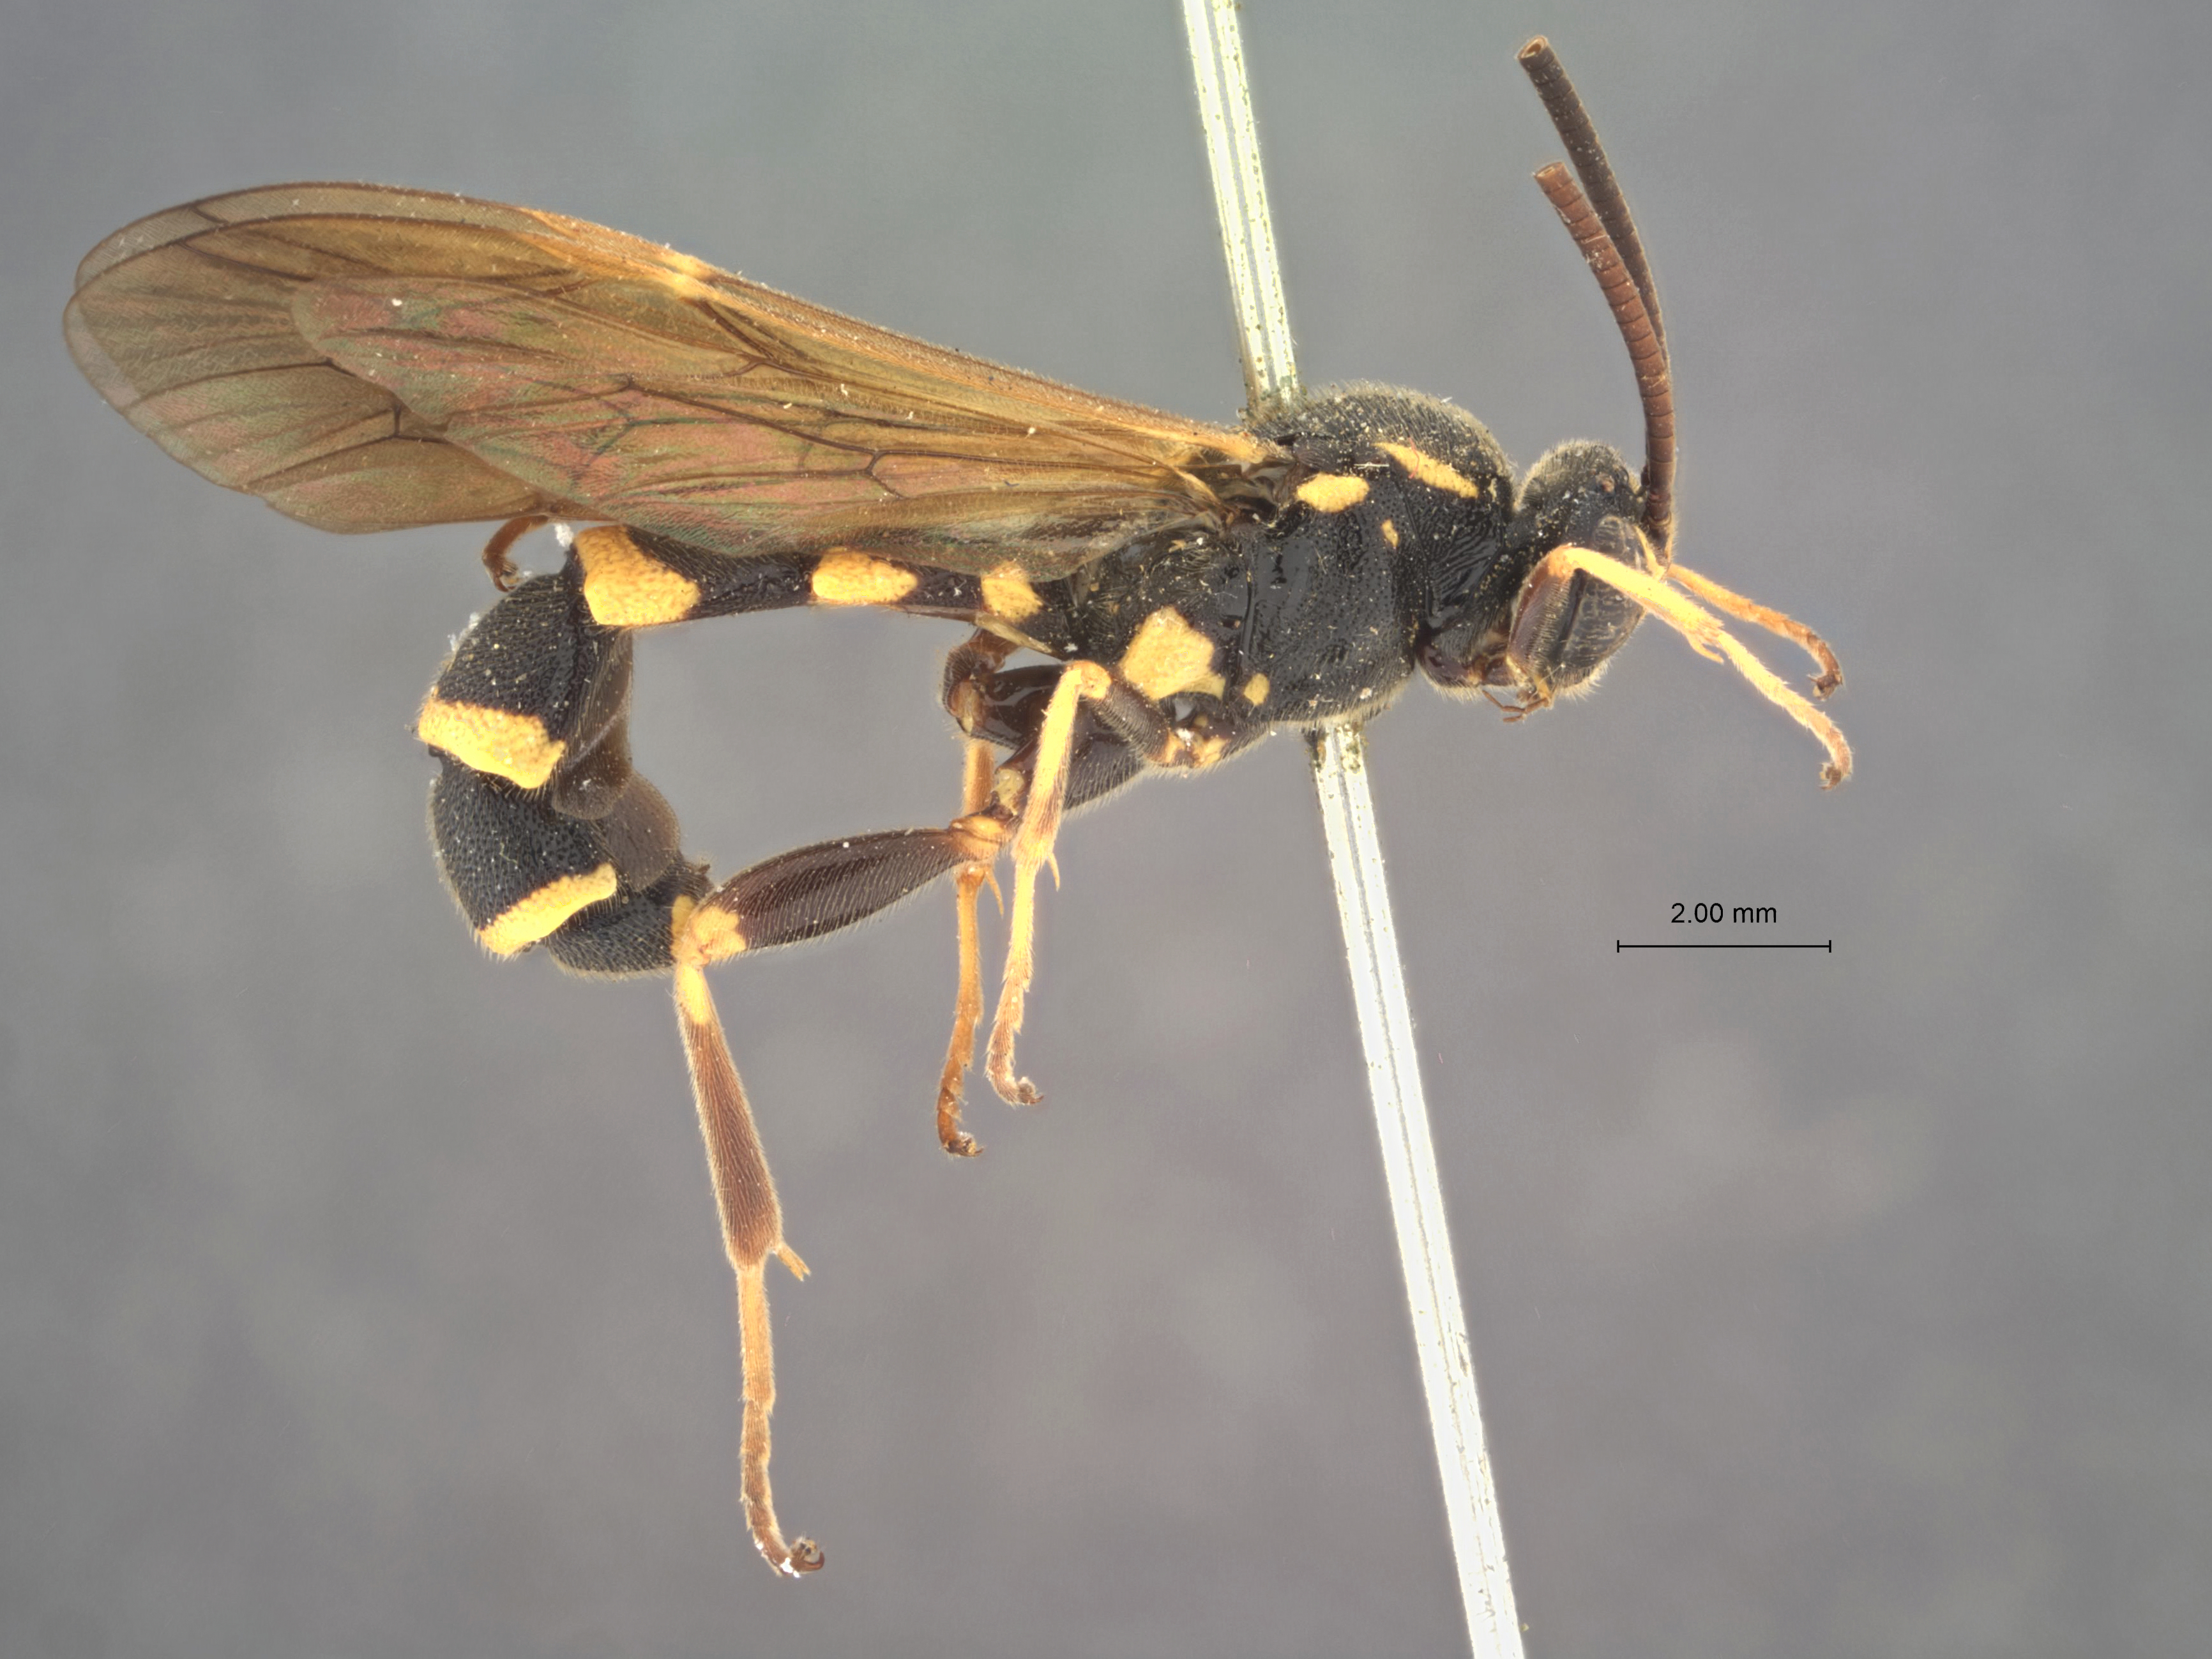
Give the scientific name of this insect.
Metopius xanthostigmus
